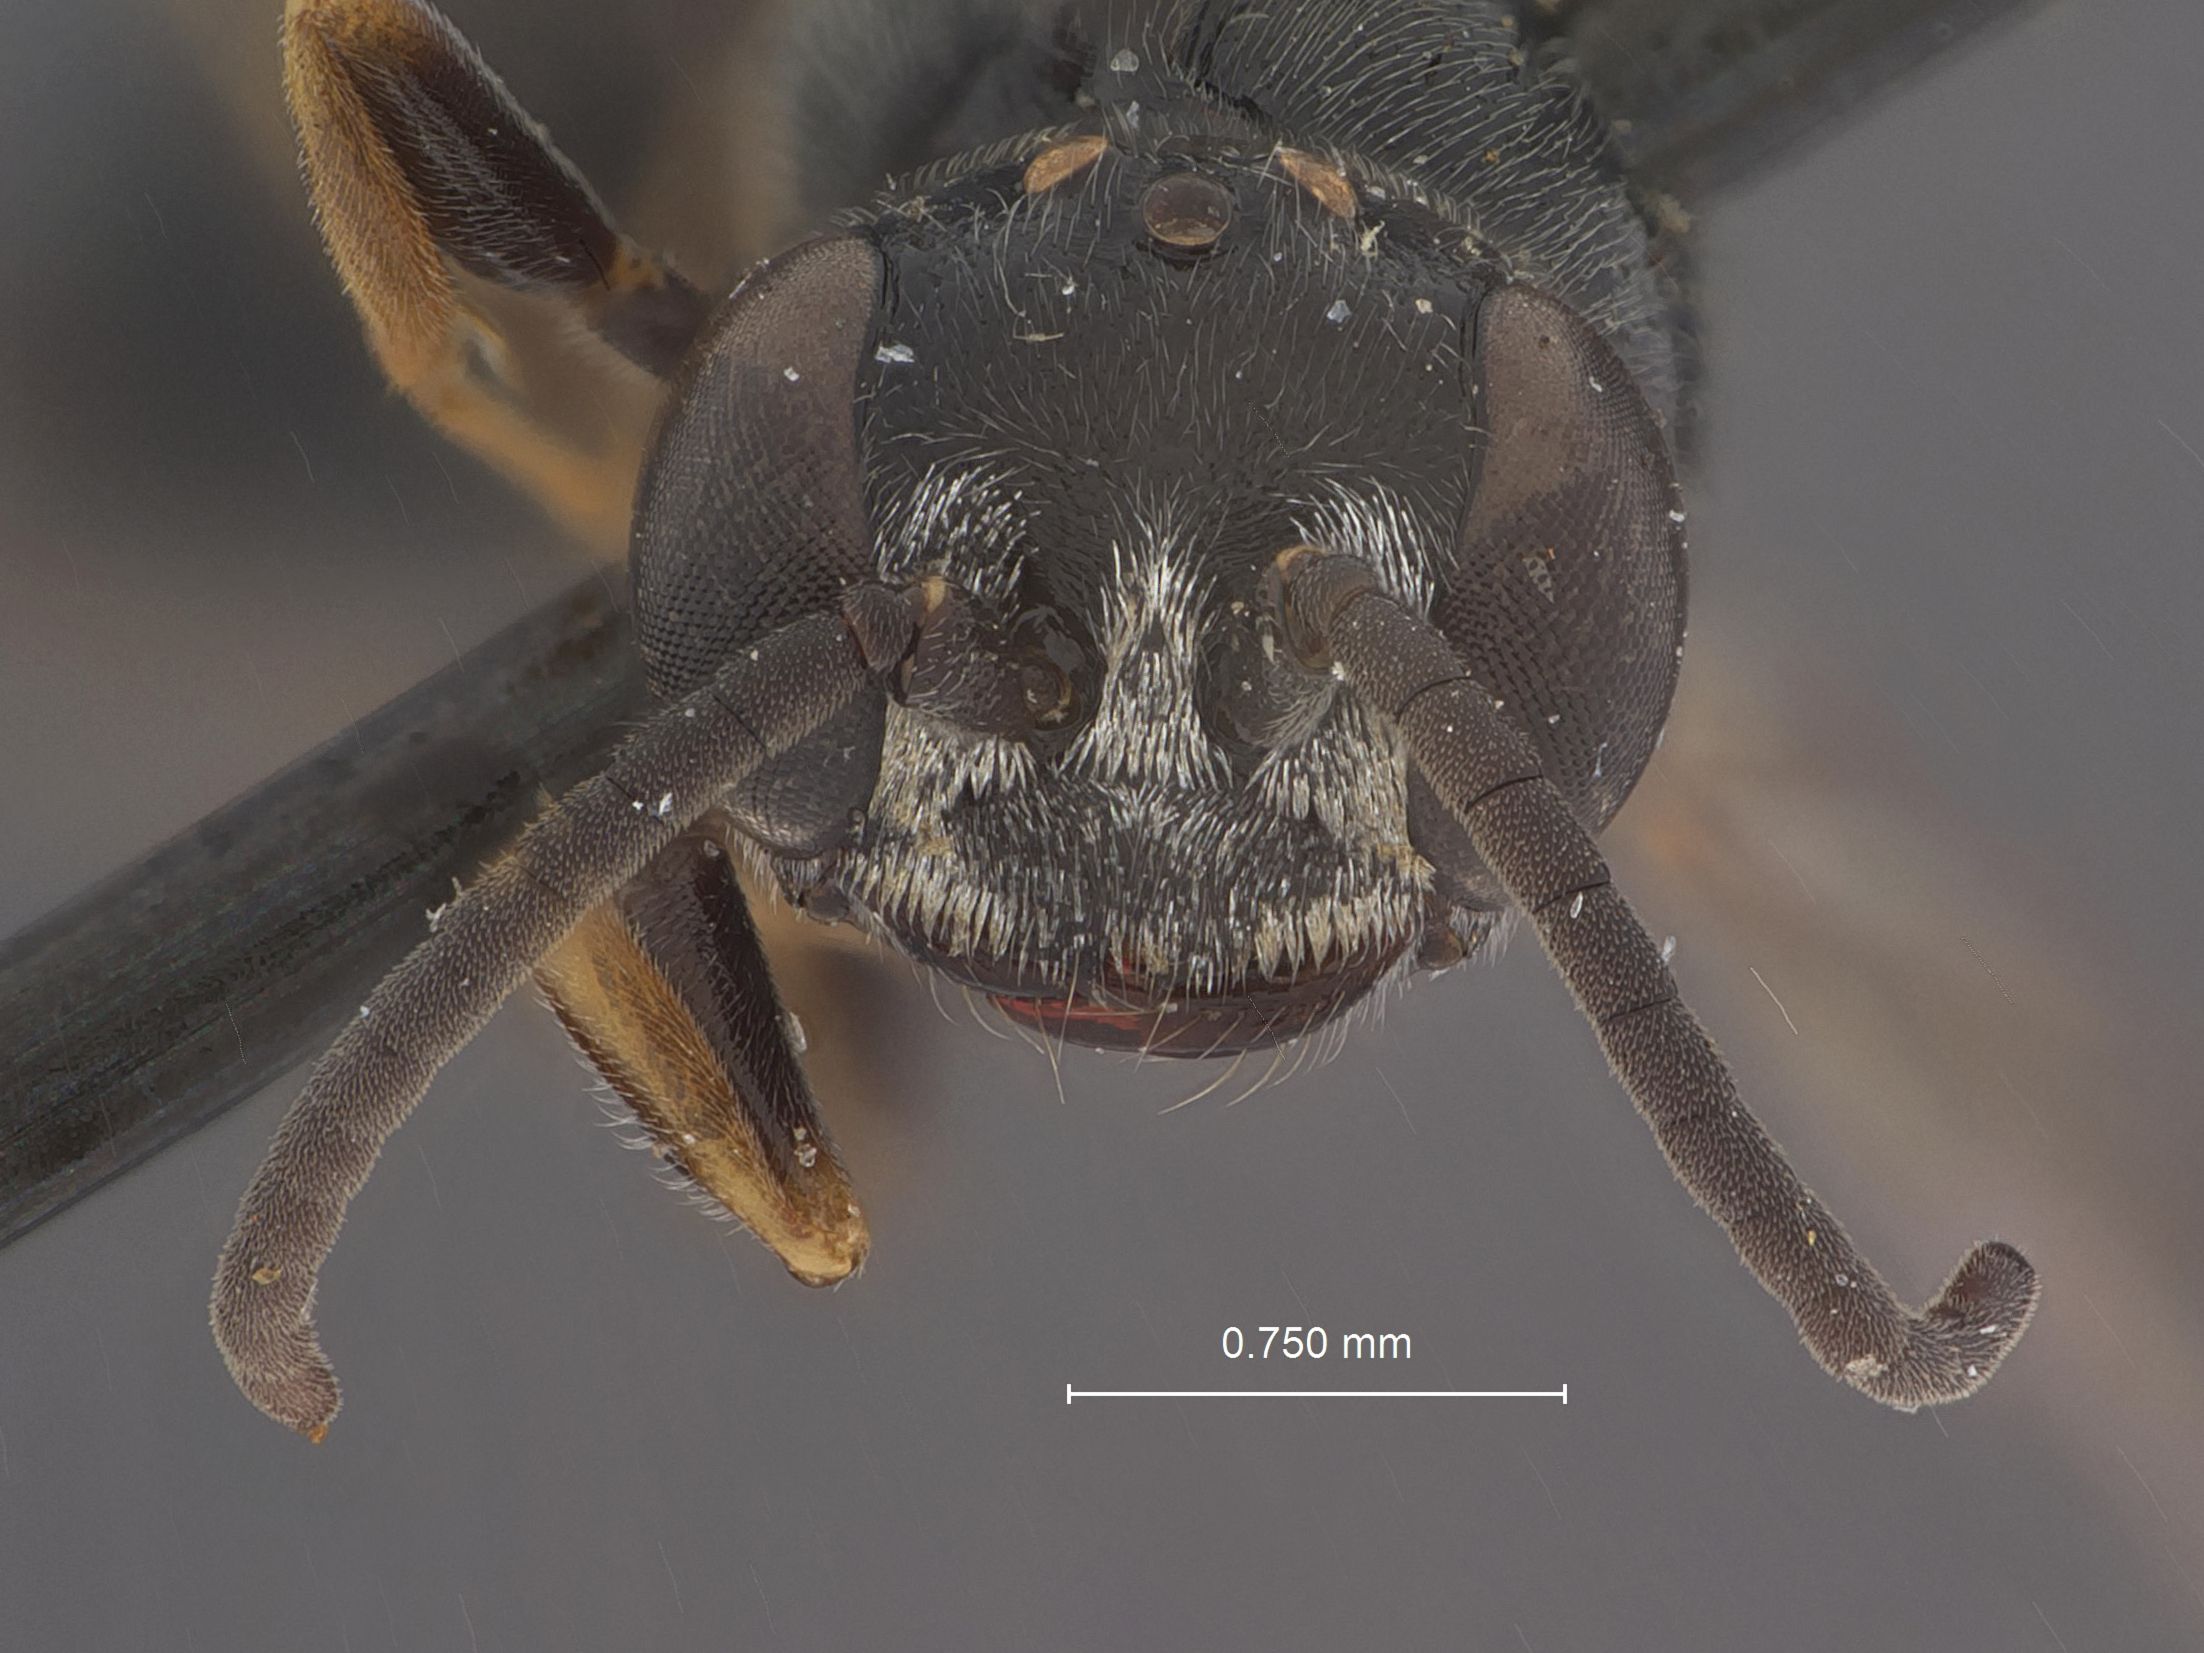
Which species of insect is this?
Xylocelia virginiana
